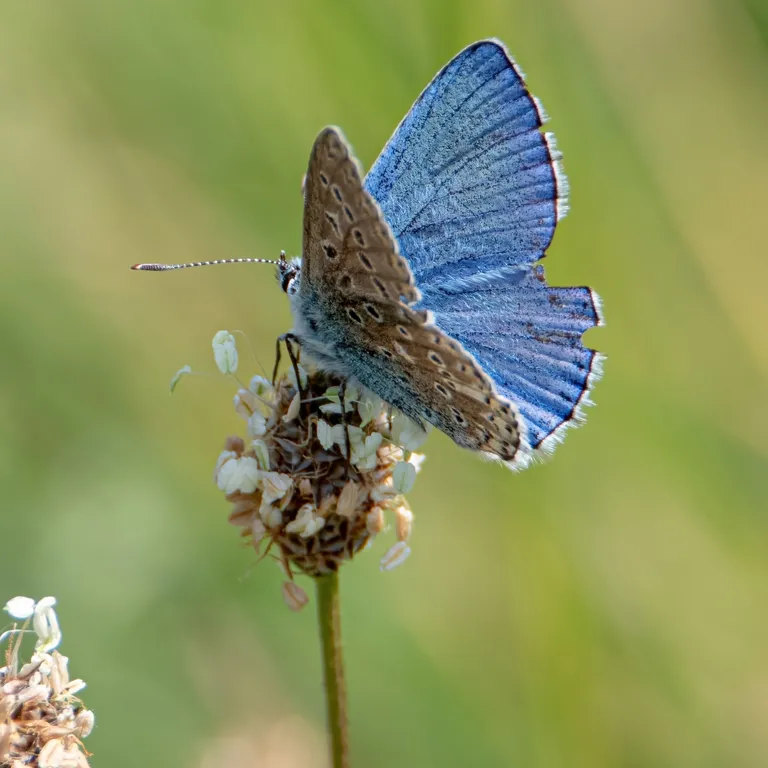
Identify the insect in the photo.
Lysandra bellargus
